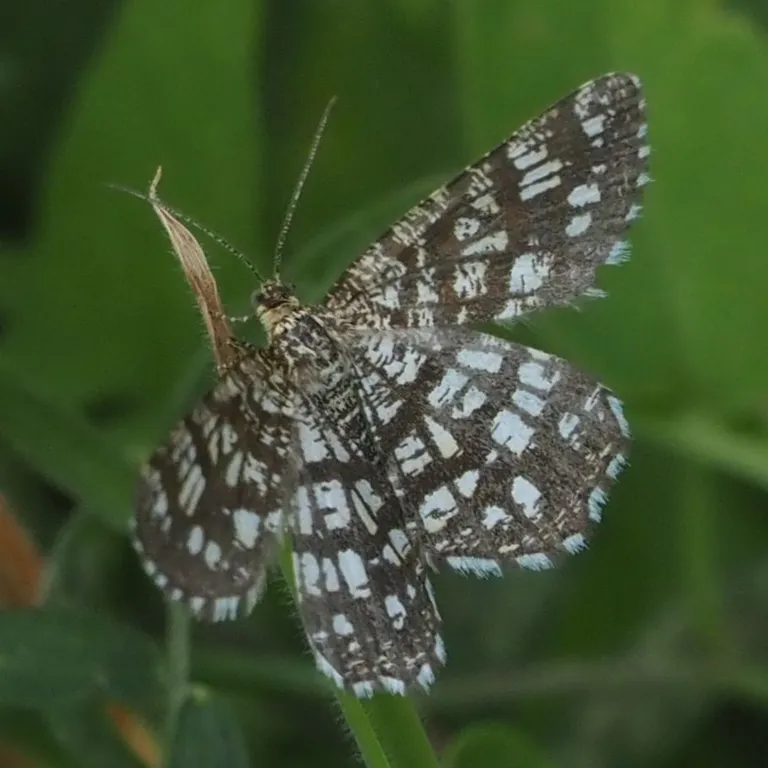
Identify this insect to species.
Chiasmia clathrata
